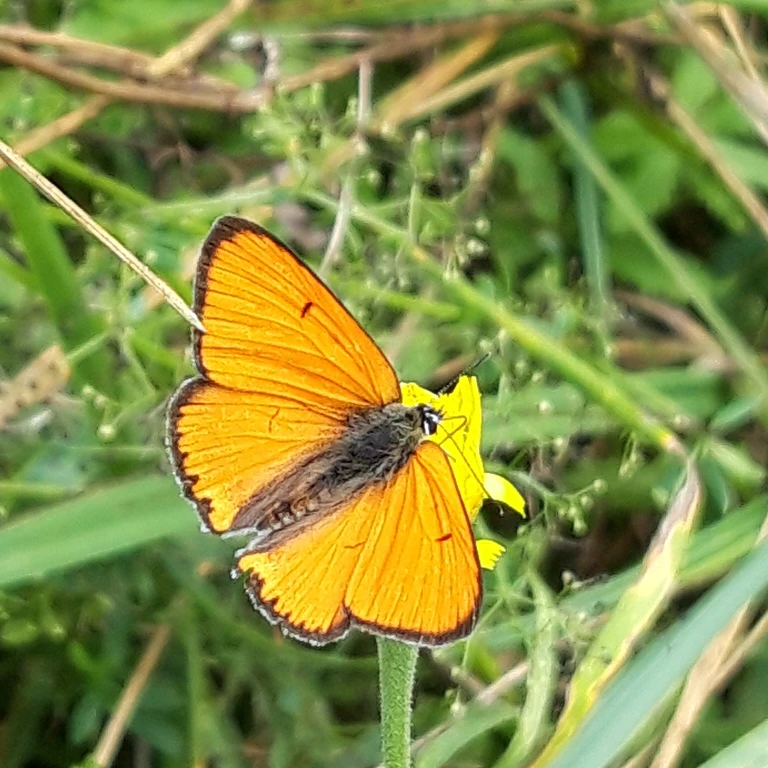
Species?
Lycaena dispar
